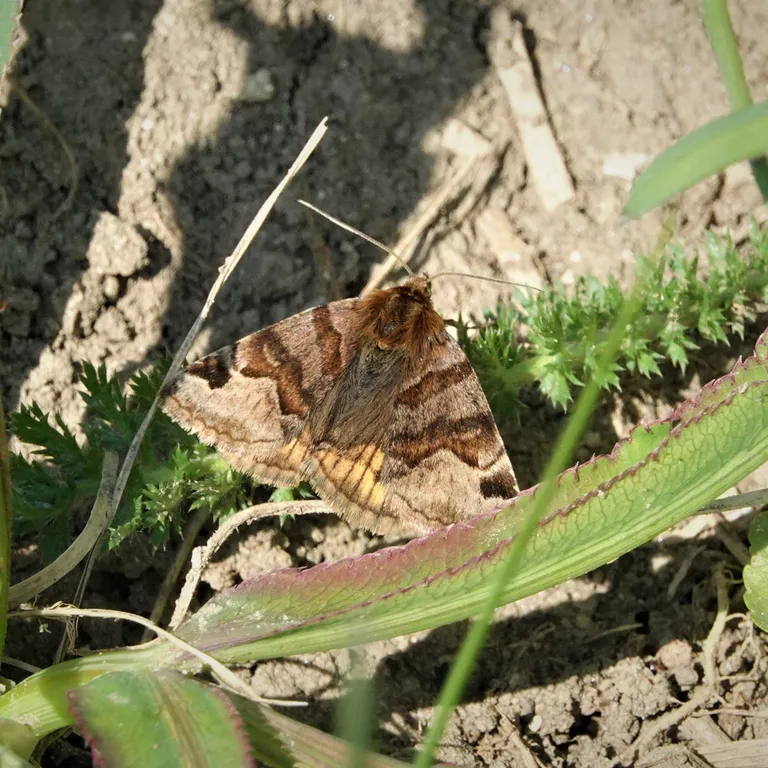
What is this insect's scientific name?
Euclidia glyphica
